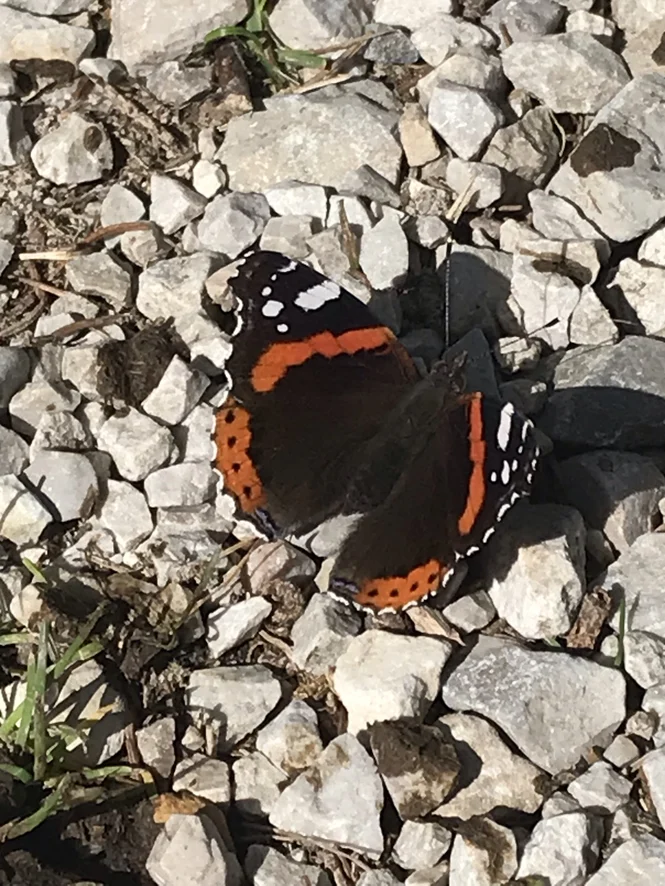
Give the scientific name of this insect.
Vanessa atalanta
